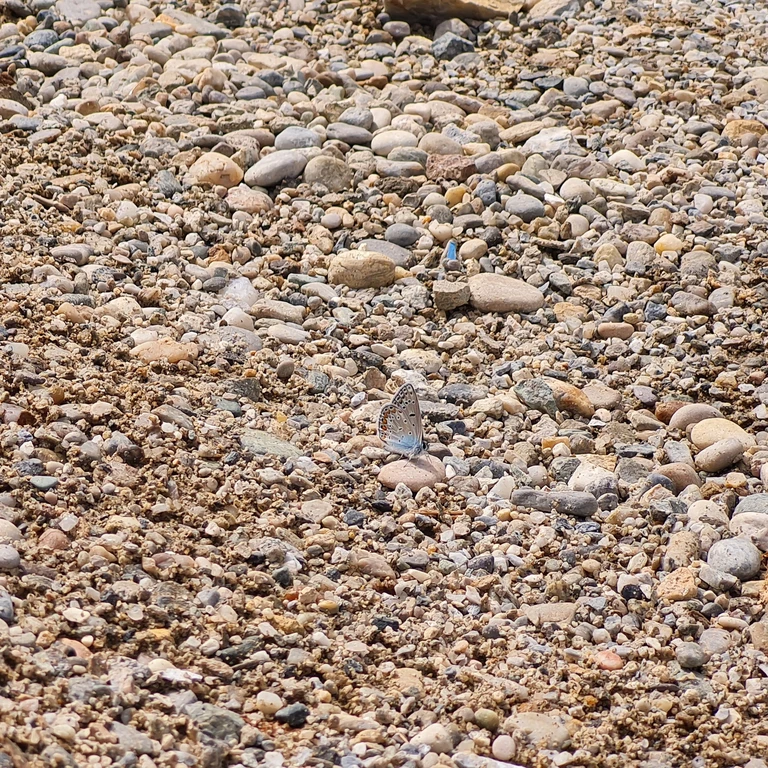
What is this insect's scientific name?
Polyommatus icarus
